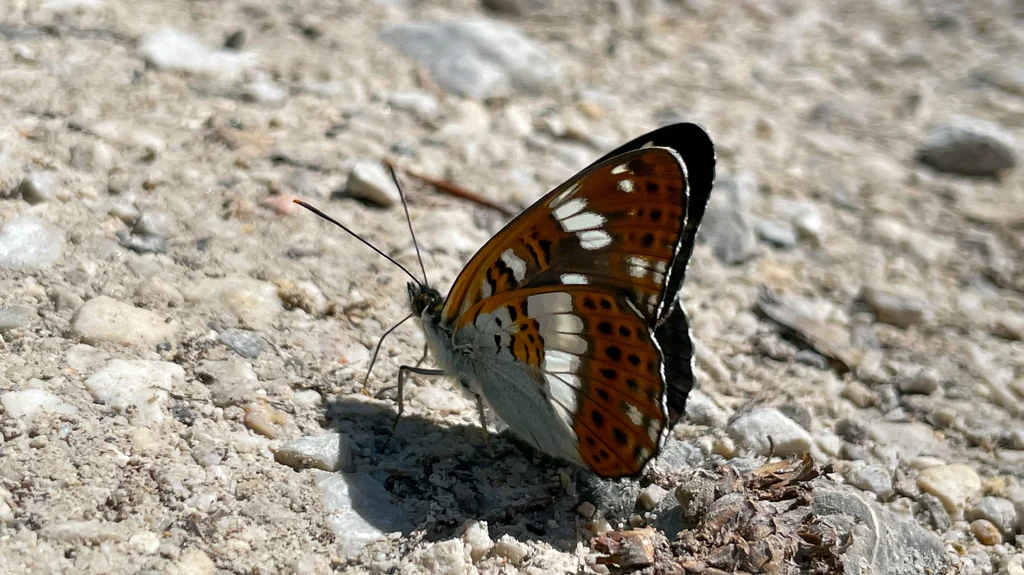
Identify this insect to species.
Limenitis camilla (also Ladoga camilla)
